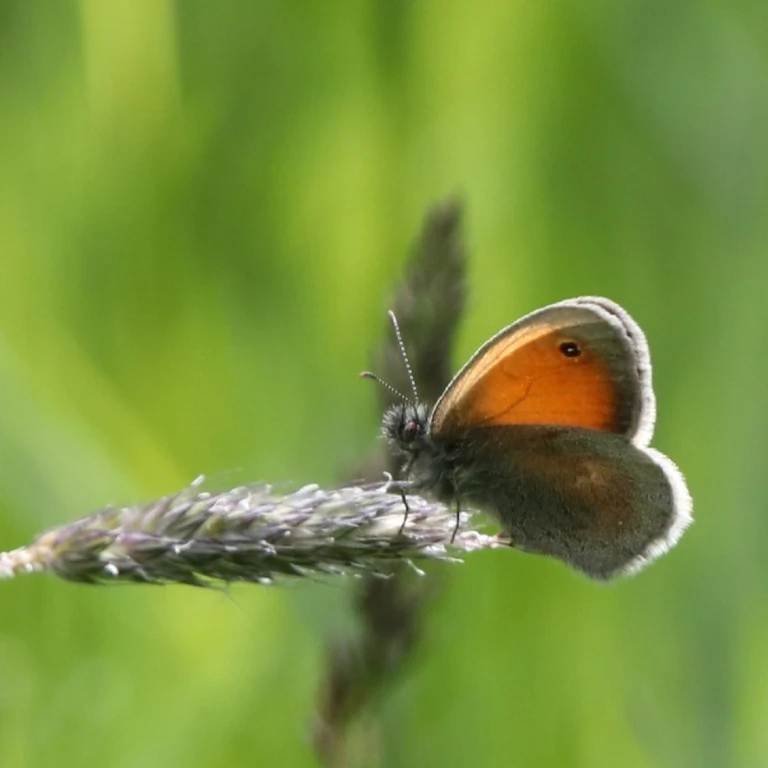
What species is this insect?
Coenonympha pamphilus
